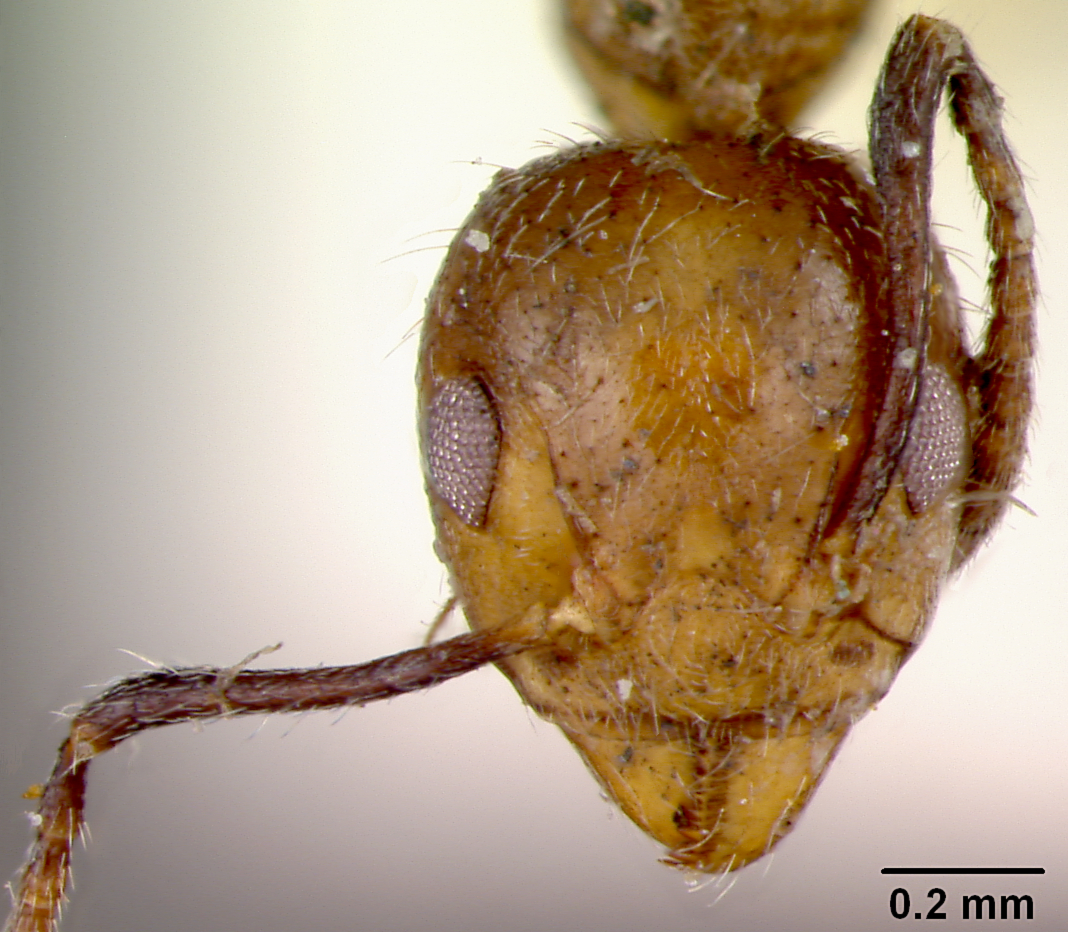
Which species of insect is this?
Dolichoderus taprobanae
